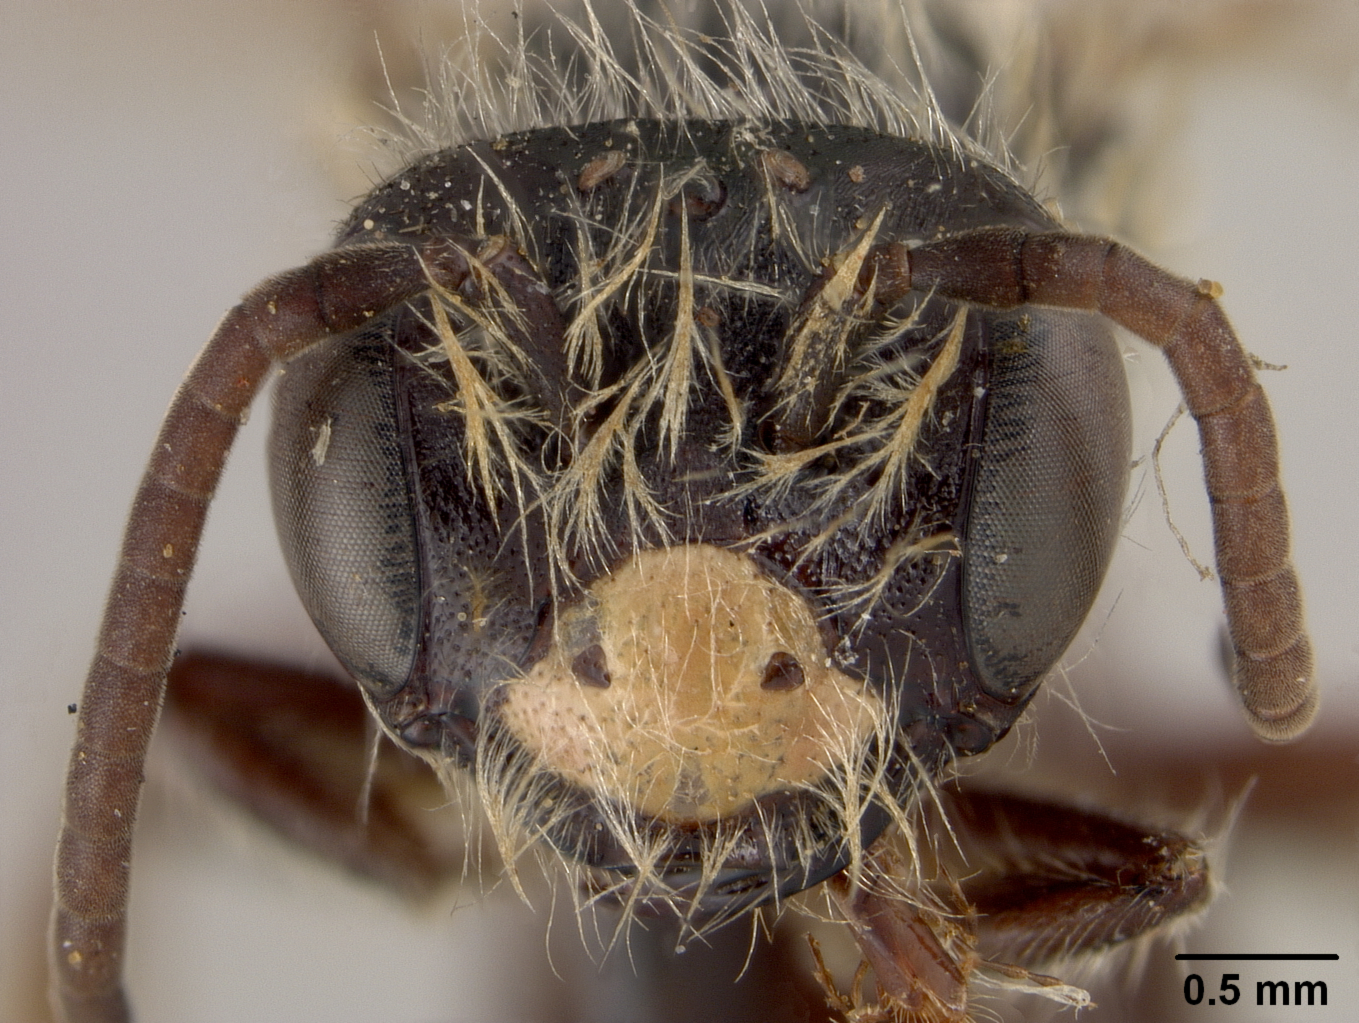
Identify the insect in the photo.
Andrena trevoris
